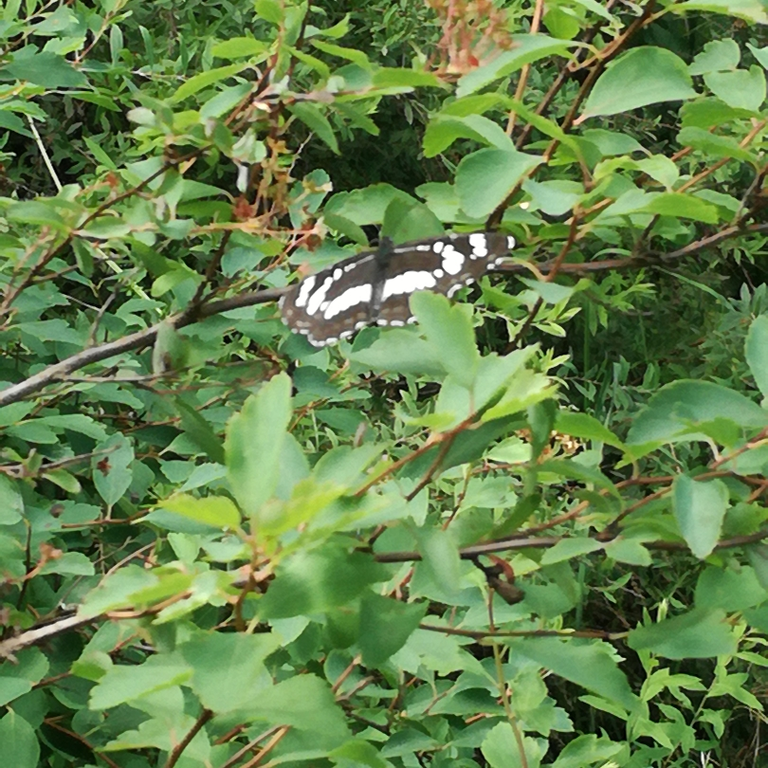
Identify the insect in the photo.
Neptis rivularis
